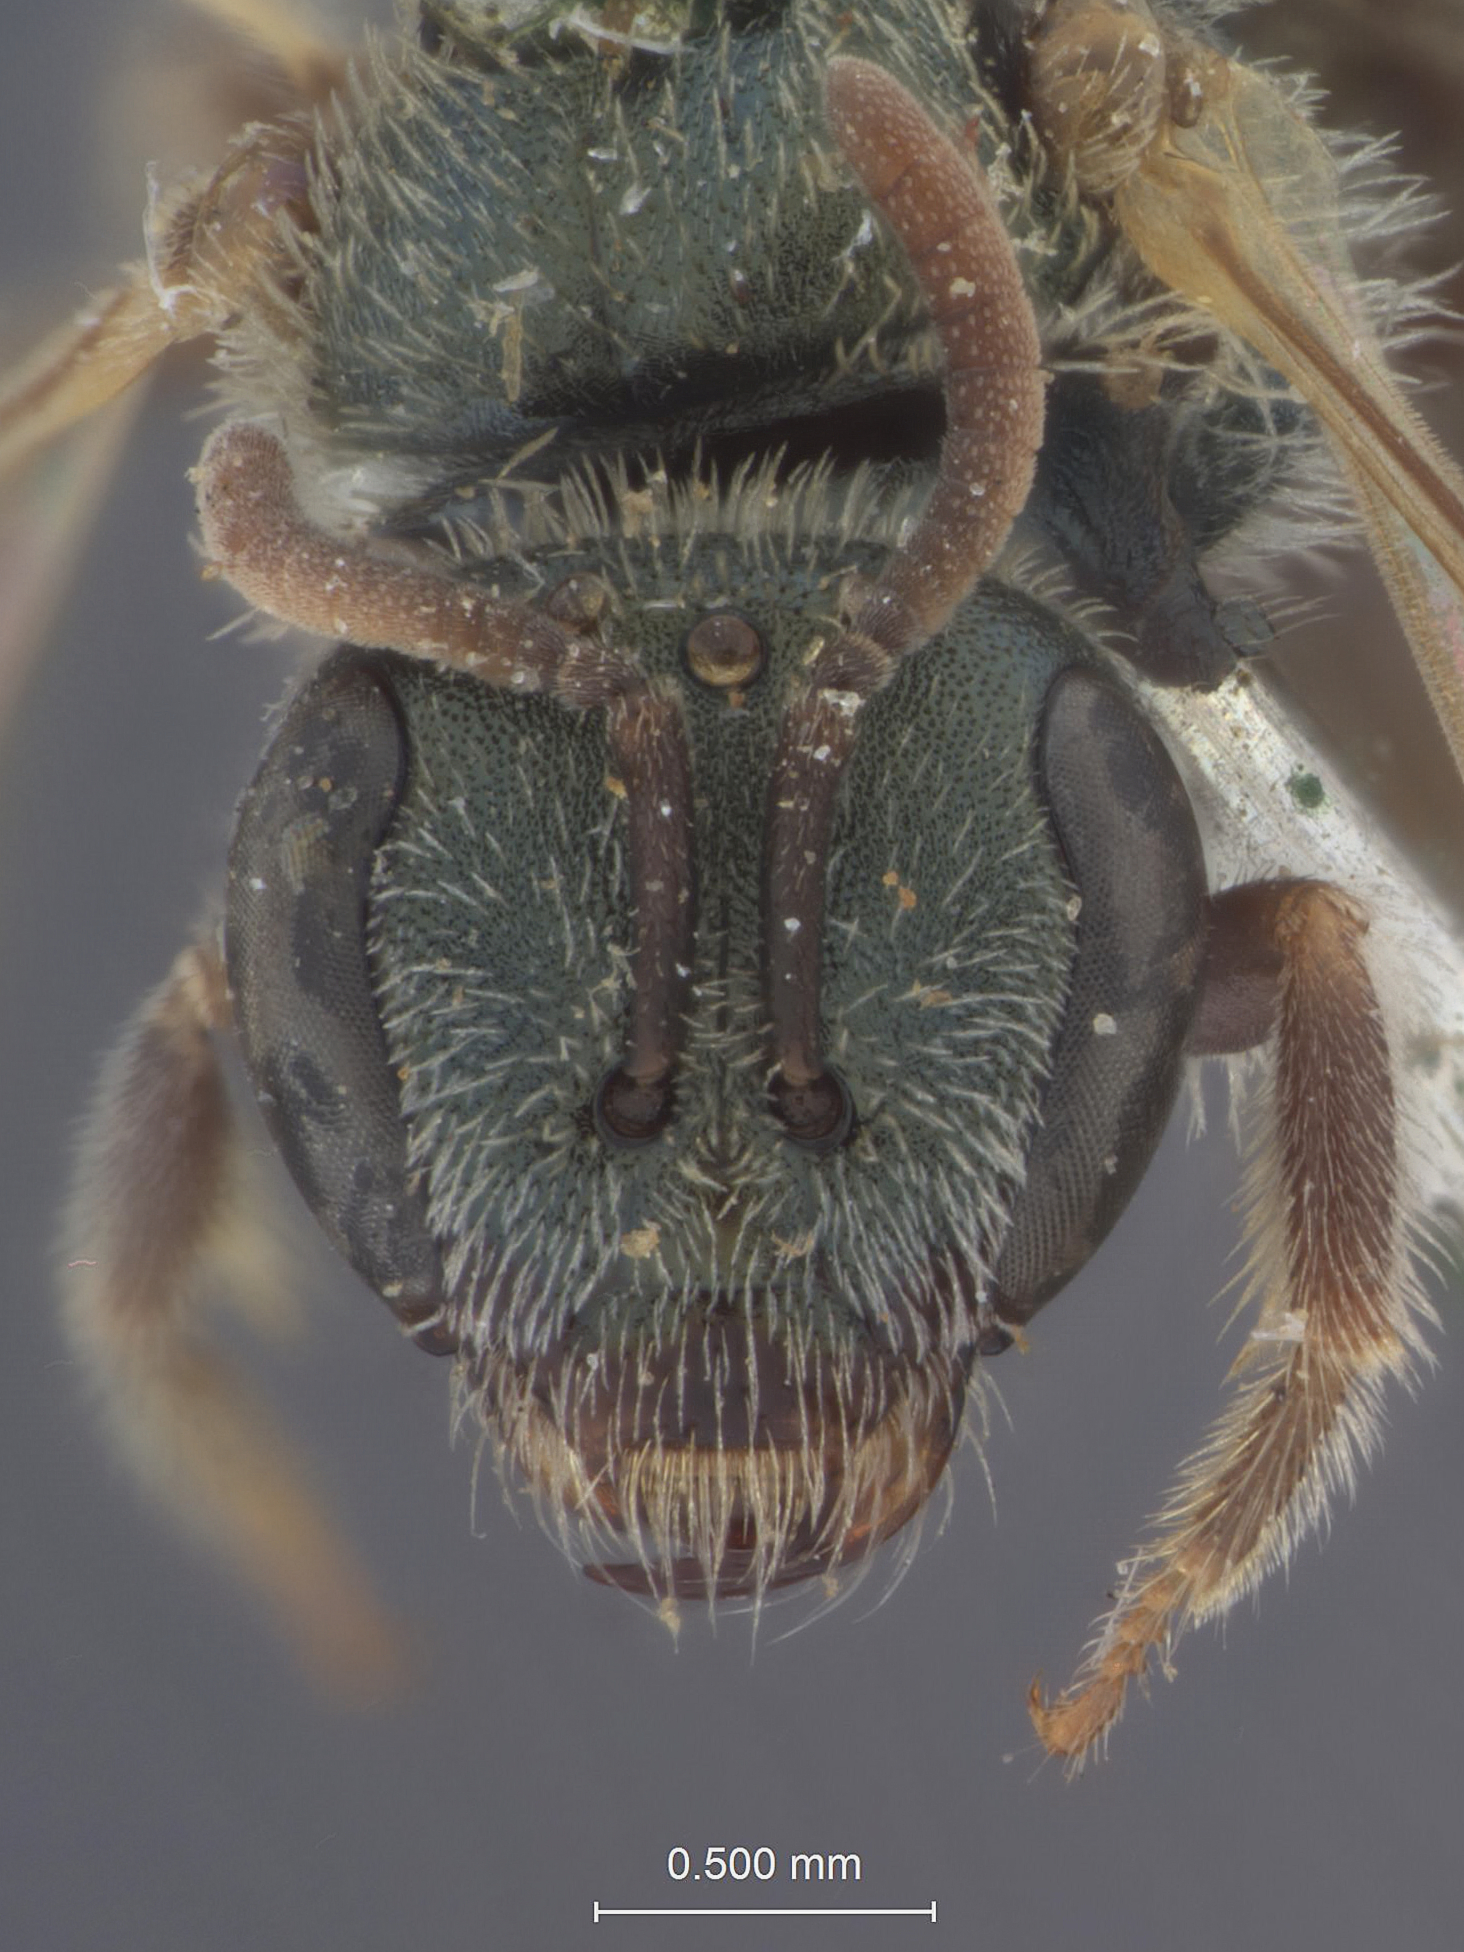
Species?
Halictus incompletus
